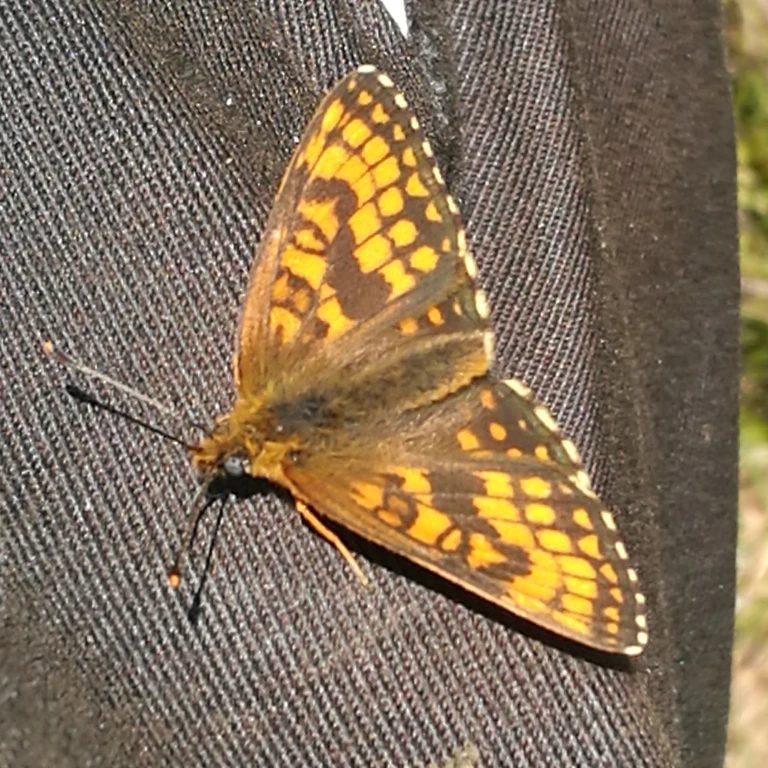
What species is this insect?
Melitaea athalia
